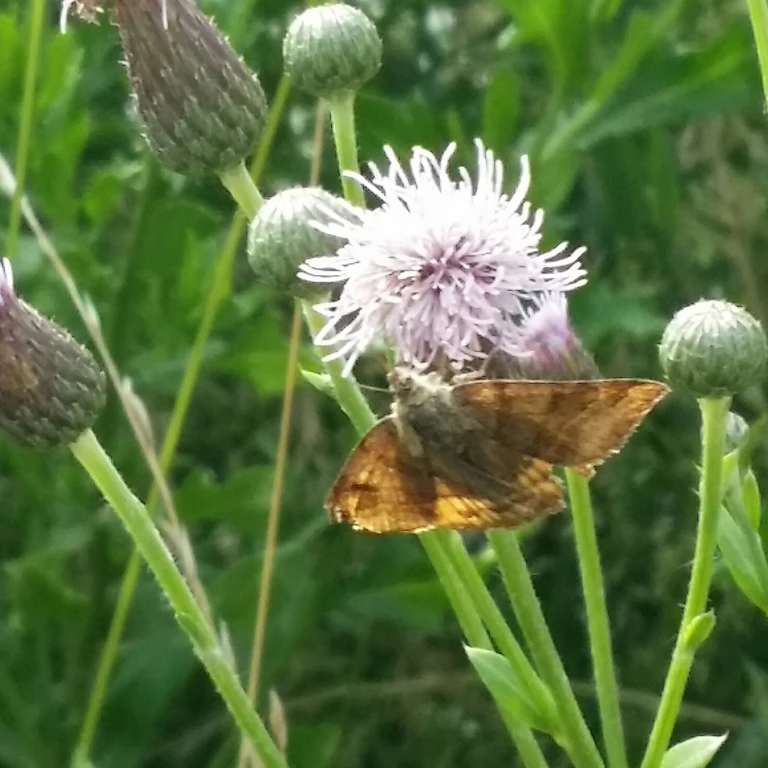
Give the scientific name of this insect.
Euclidia glyphica
